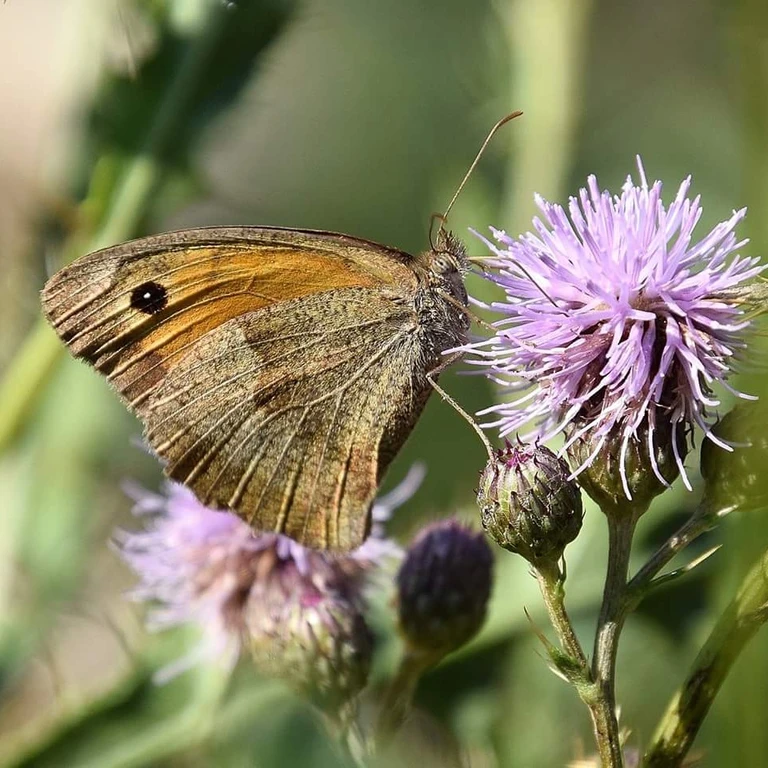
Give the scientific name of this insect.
Maniola jurtina
